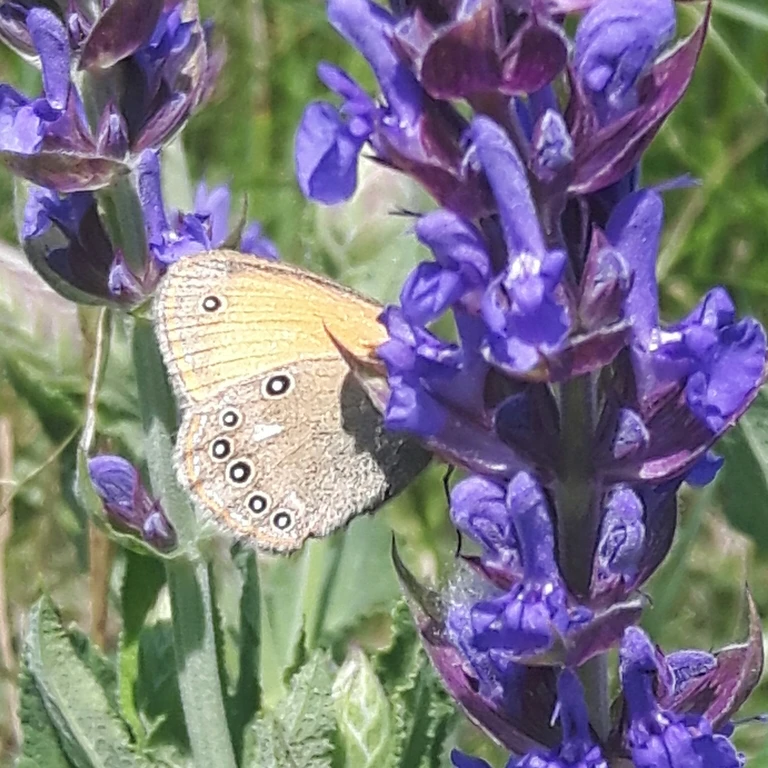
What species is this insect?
Coenonympha glycerion (also Coenonympha iphis)
